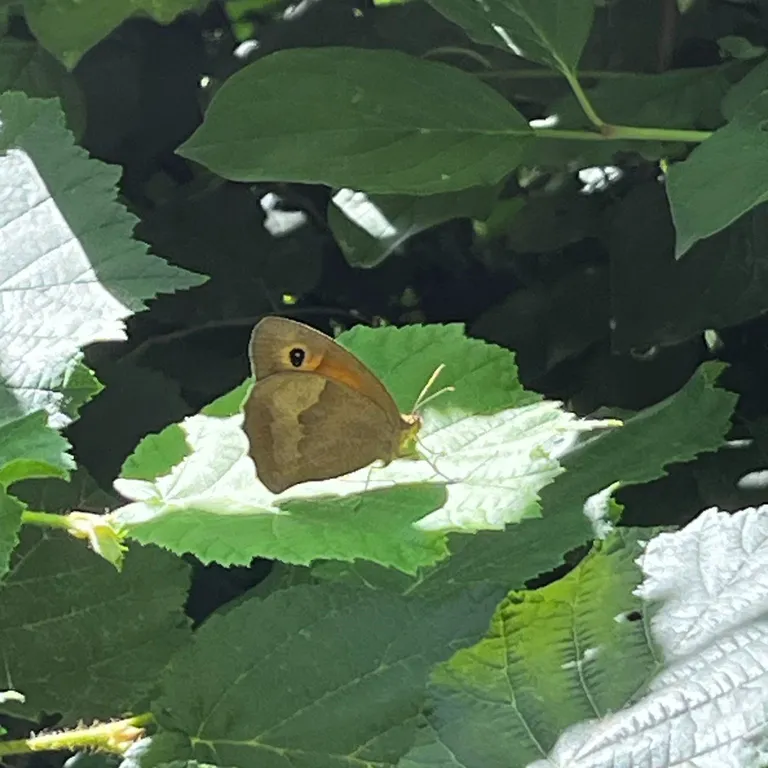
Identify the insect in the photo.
Maniola jurtina
